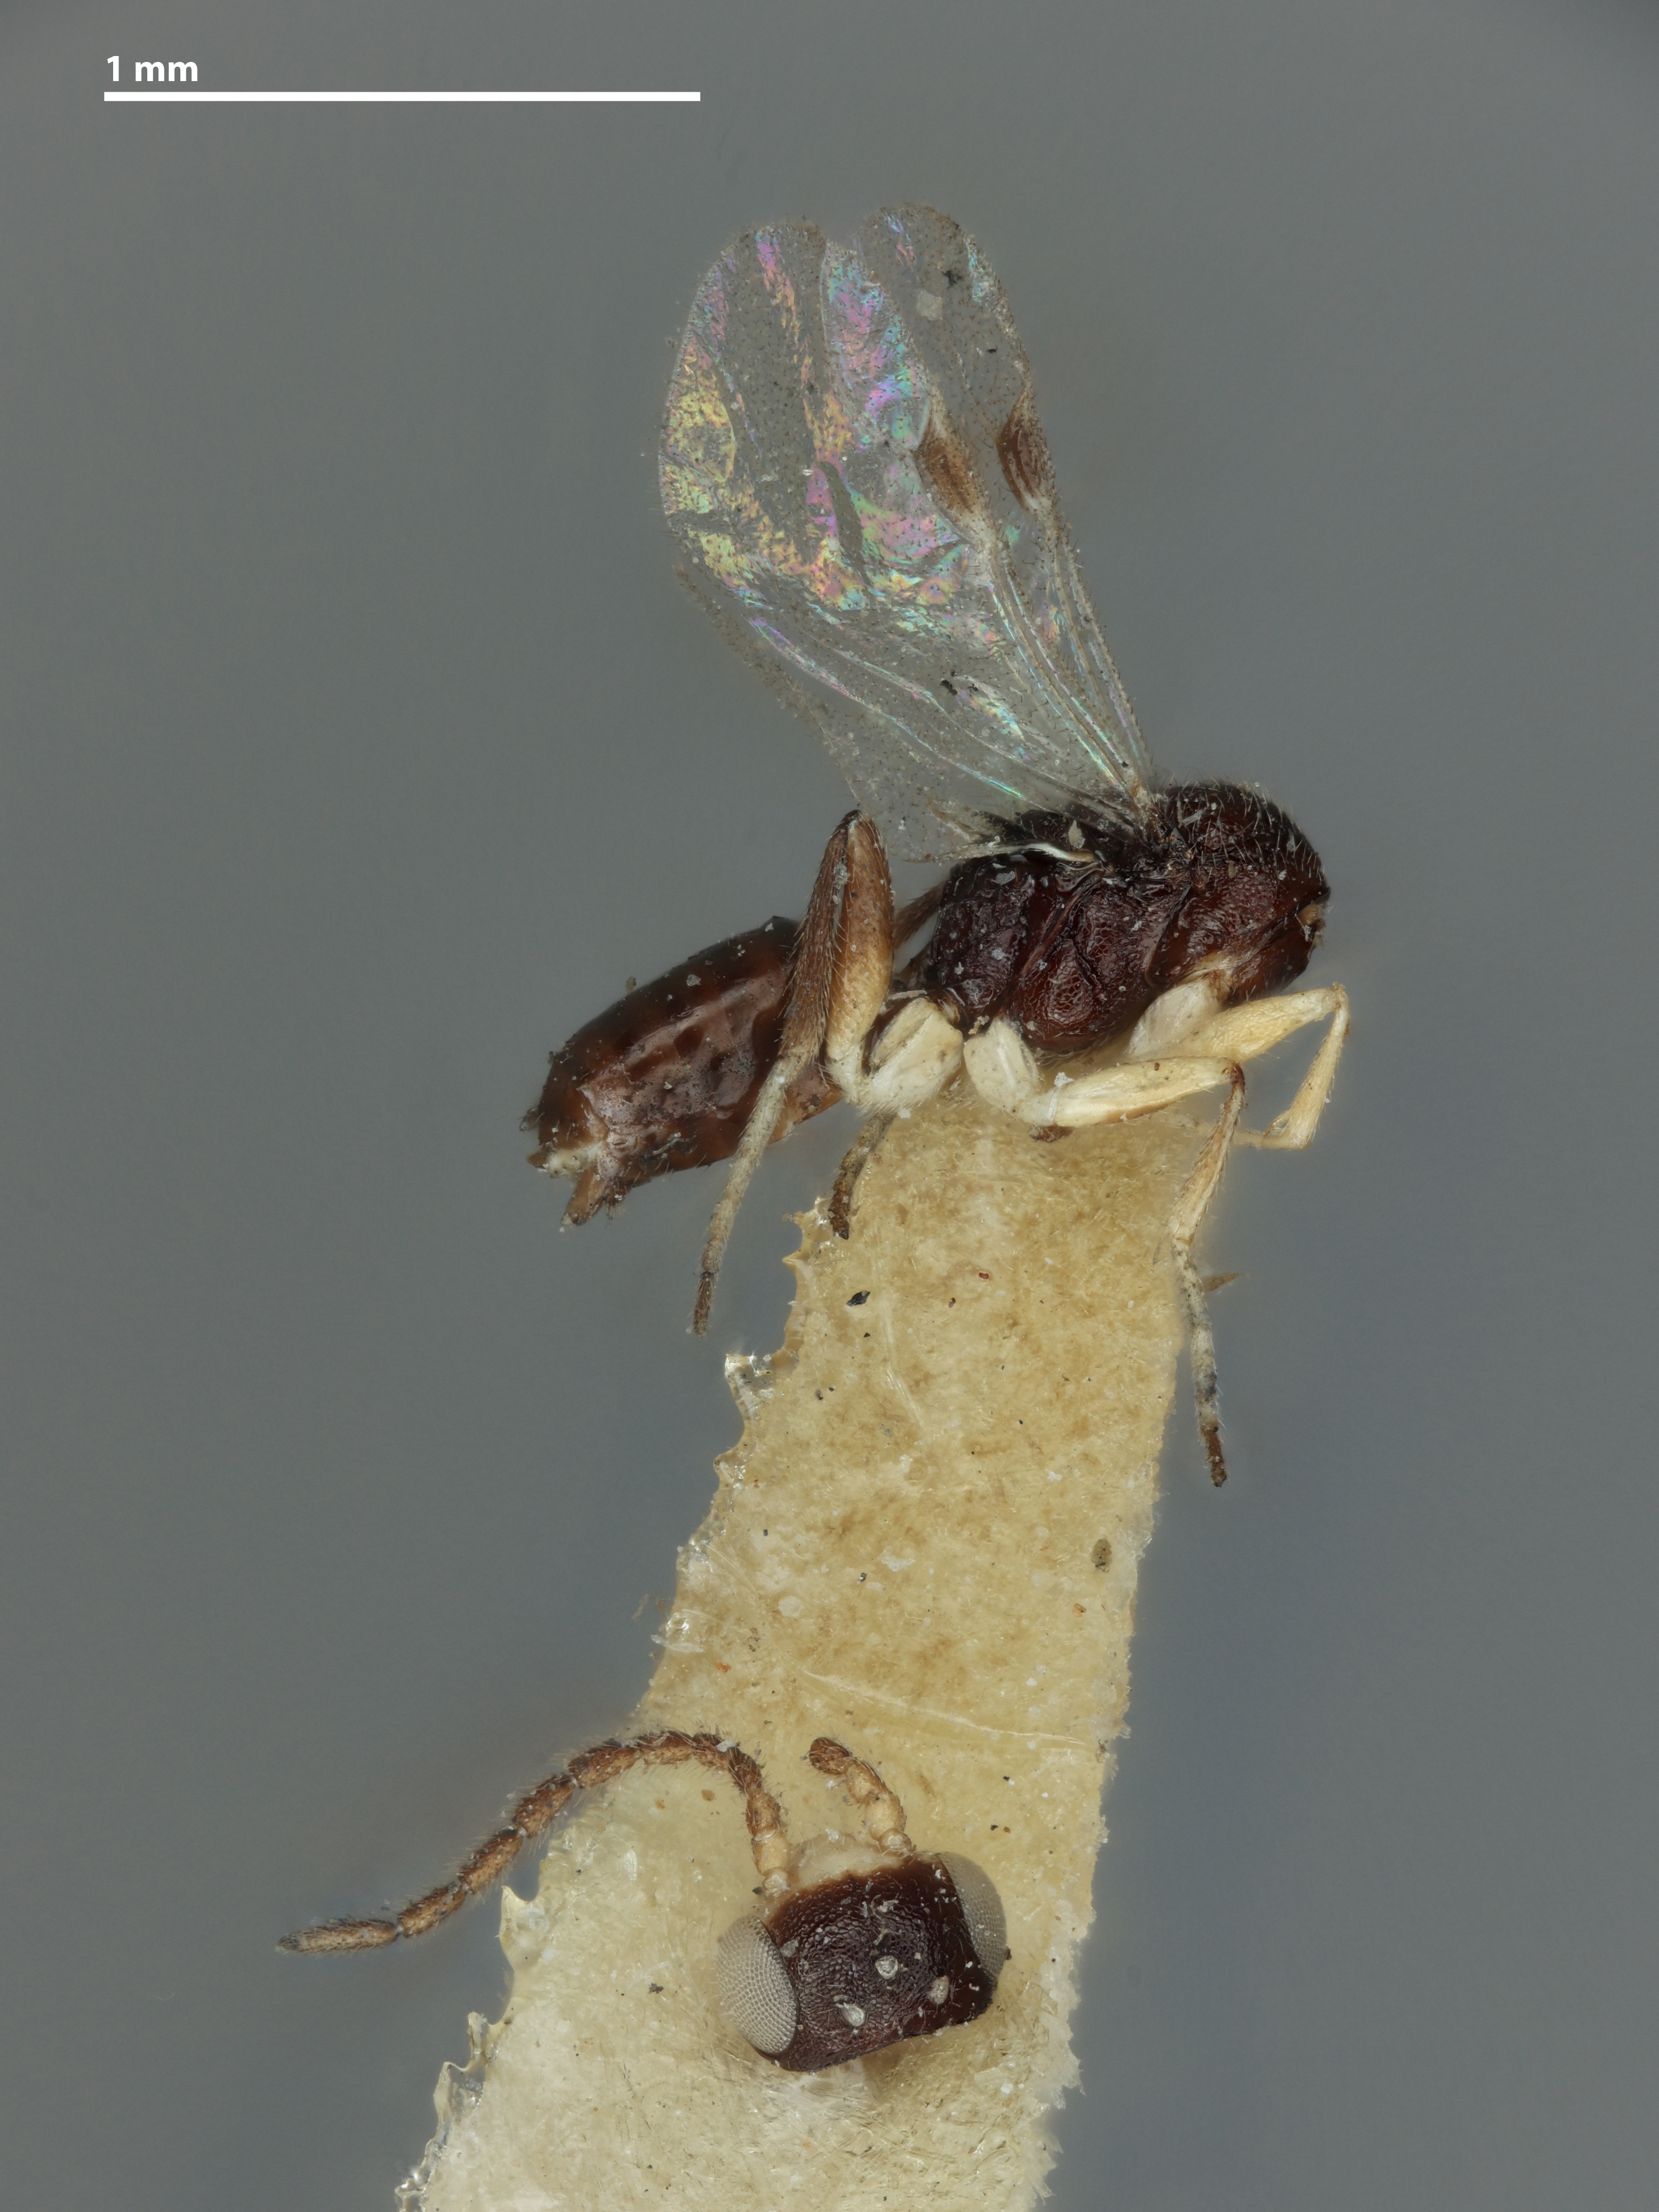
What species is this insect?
Aphelopus comesi
